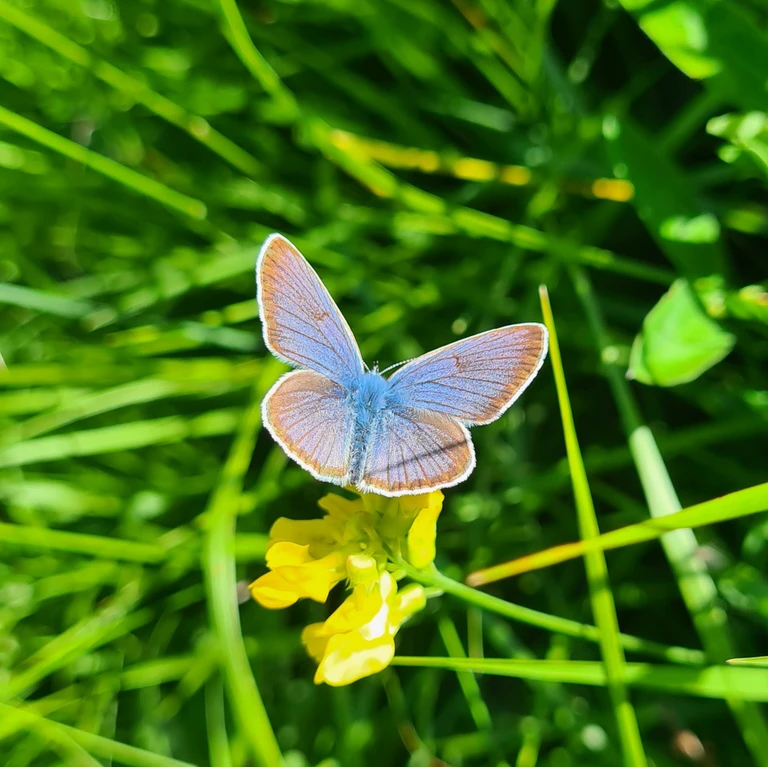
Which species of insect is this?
Cyaniris semiargus
